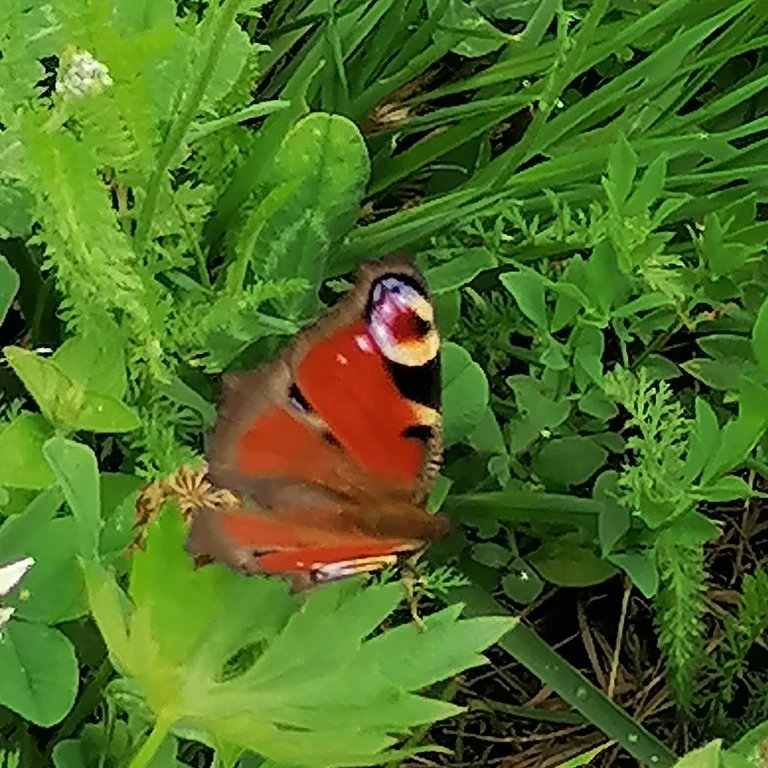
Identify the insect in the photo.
Aglais io
